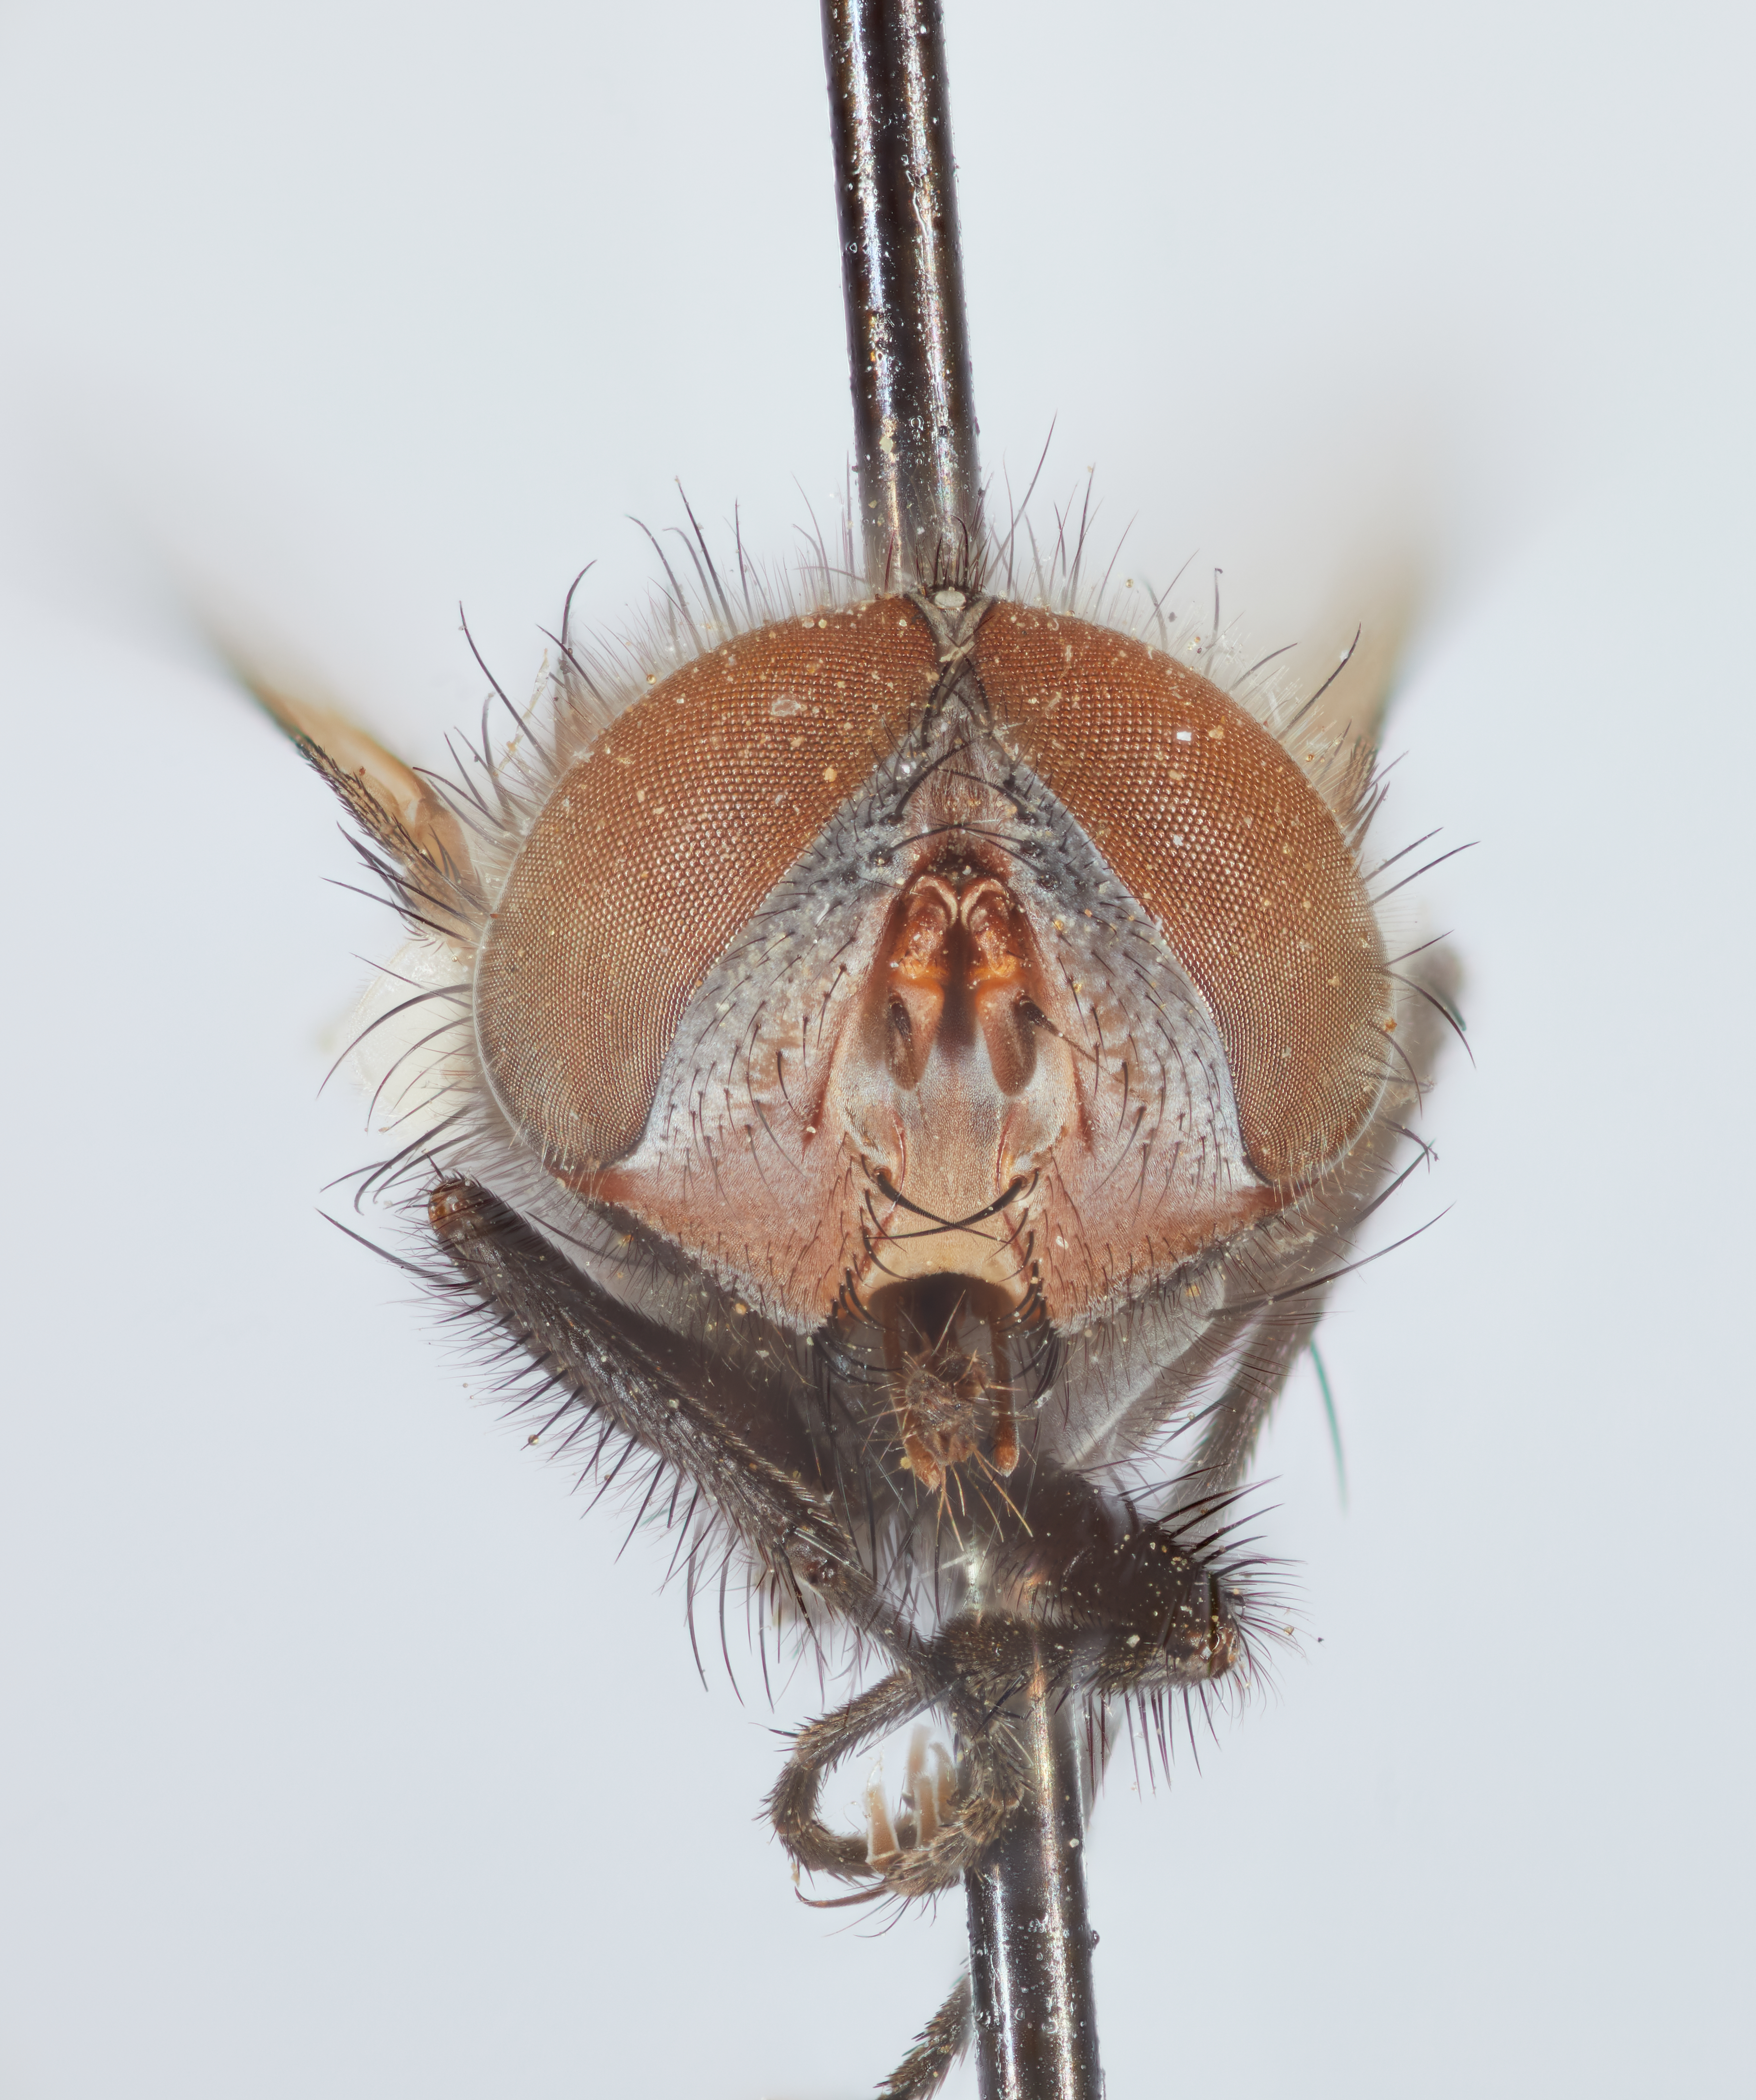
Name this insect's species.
Ennyomma neomexicana
